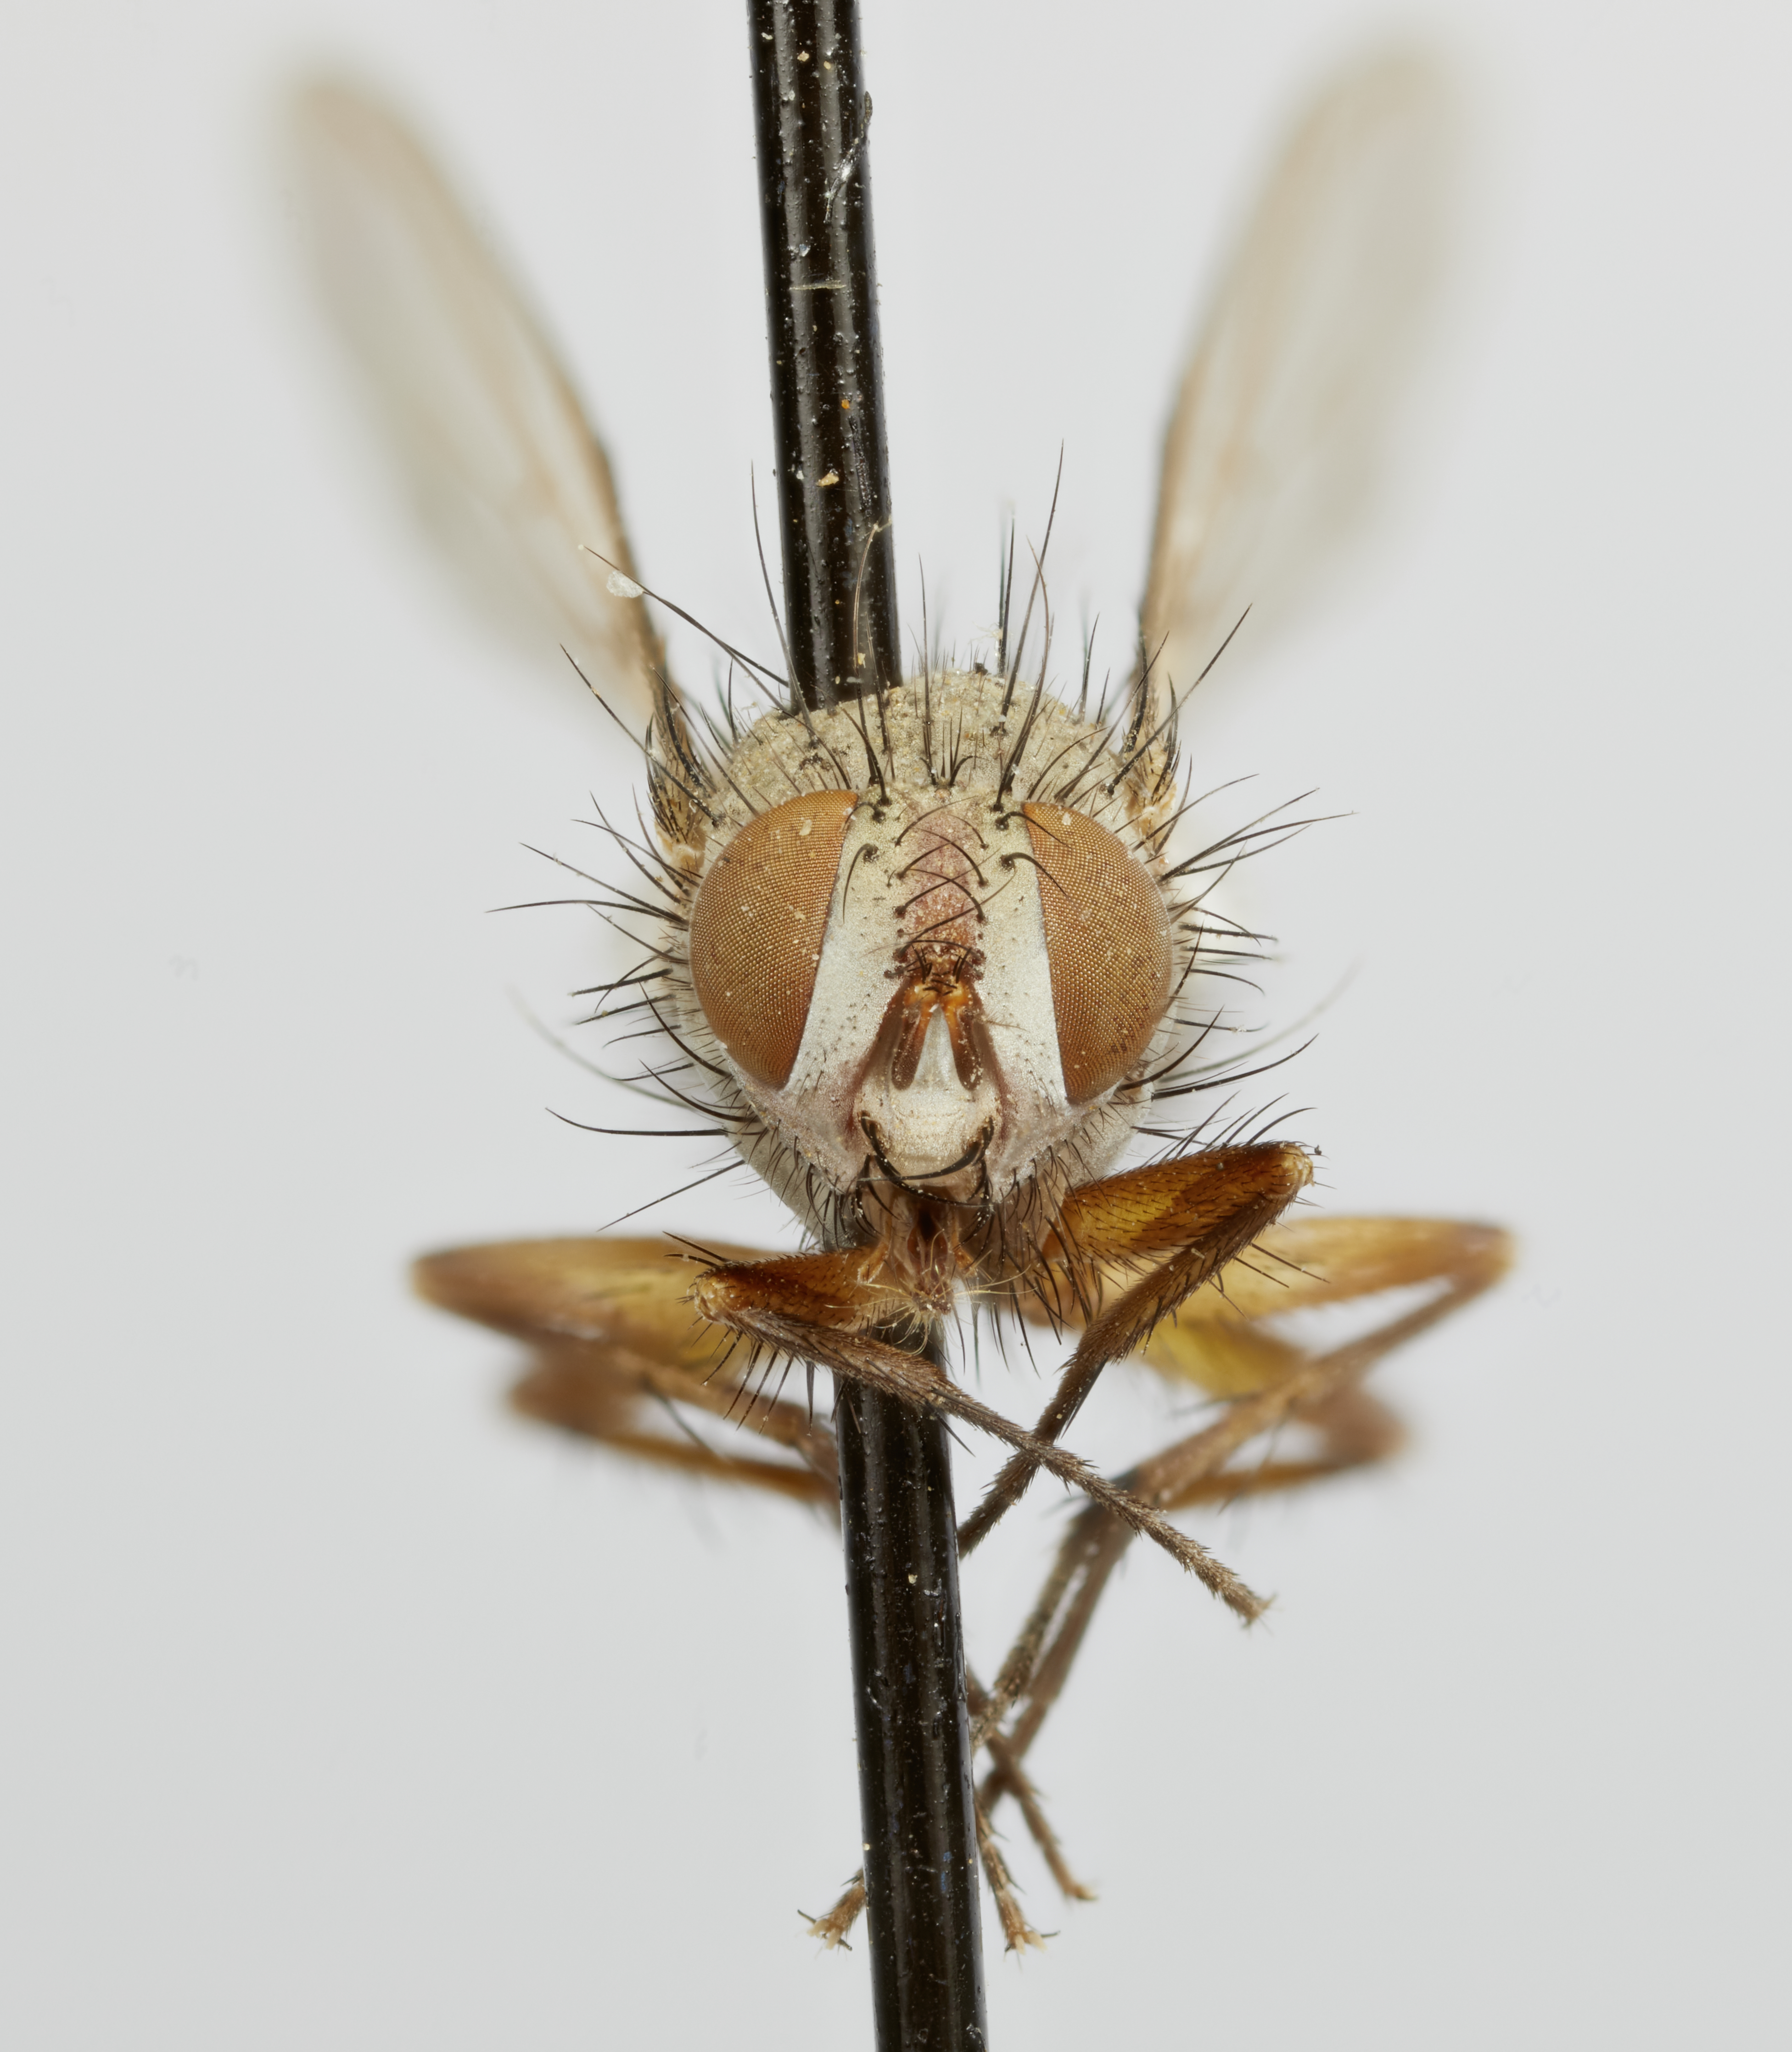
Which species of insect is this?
Aglummyia percinerea
